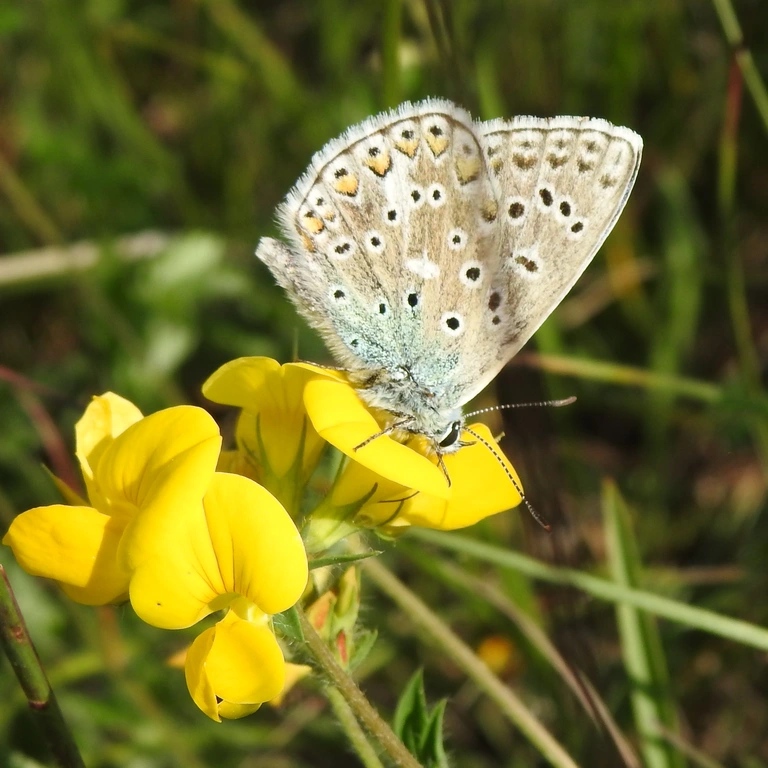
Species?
Polyommatus icarus
